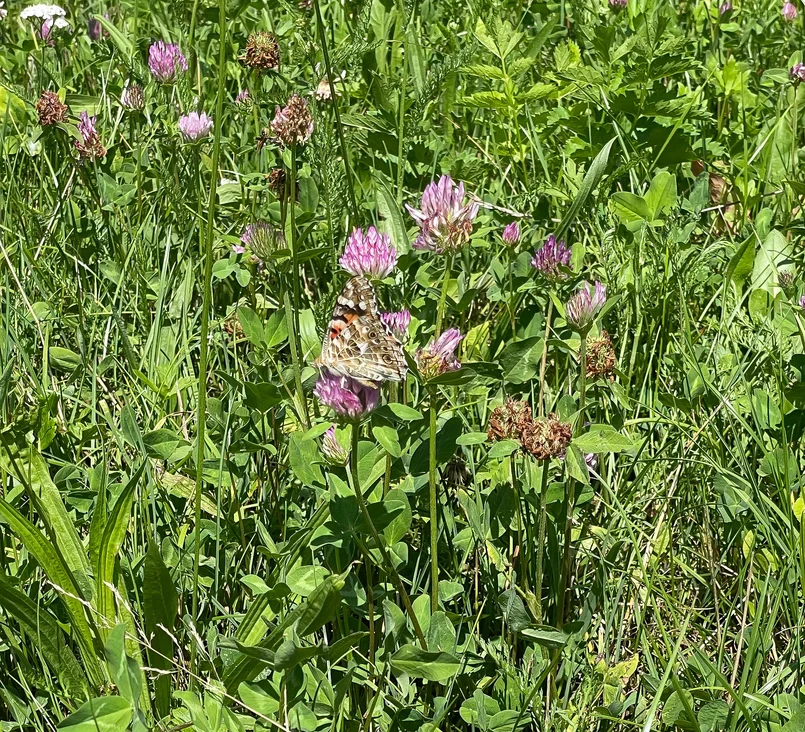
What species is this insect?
Vanessa cardui
